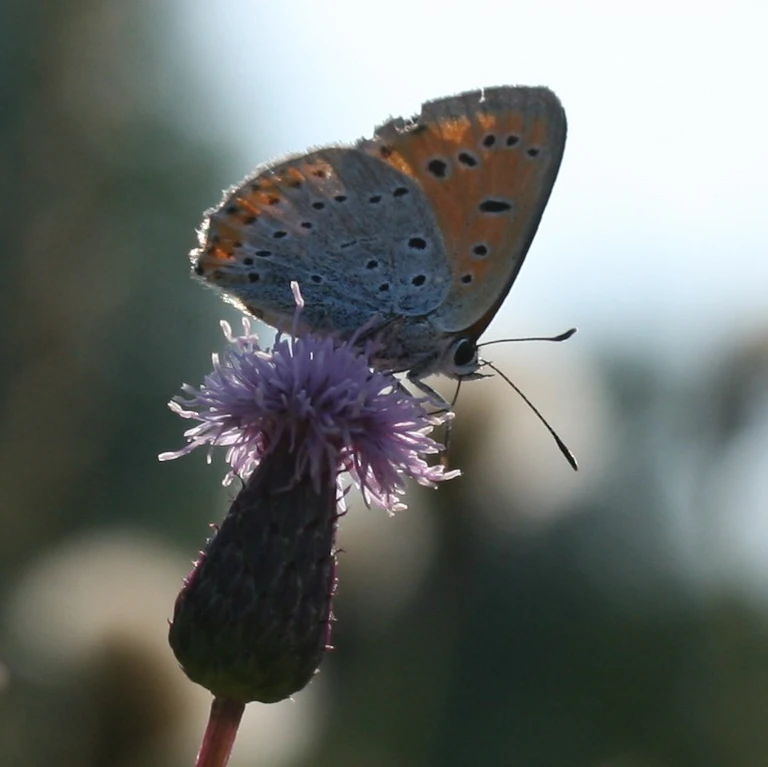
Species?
Lycaena dispar
